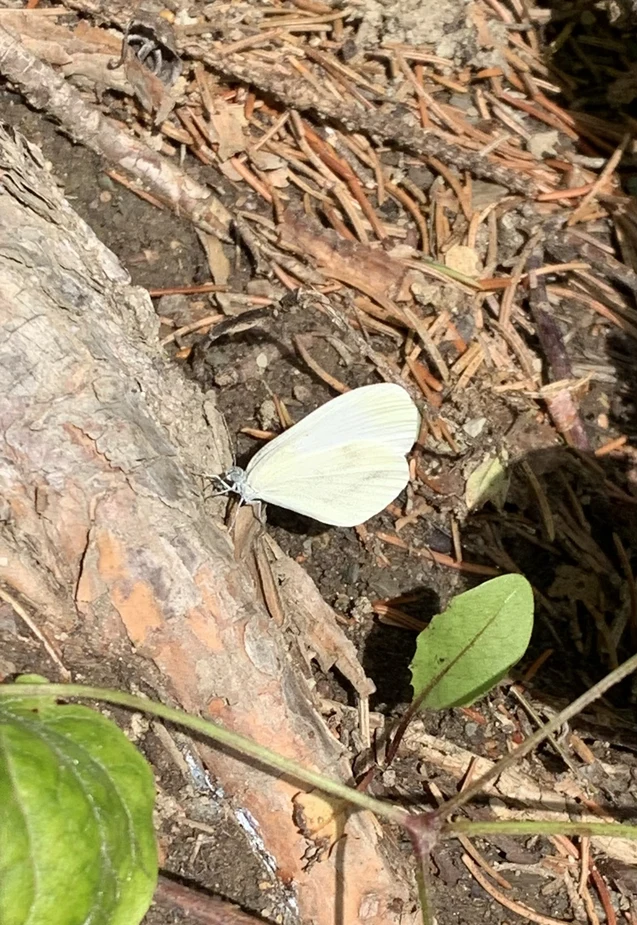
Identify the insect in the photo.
Leptidea sinapis/juvernica
